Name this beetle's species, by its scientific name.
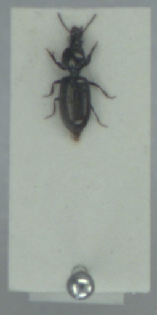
Dyschirius salinus
